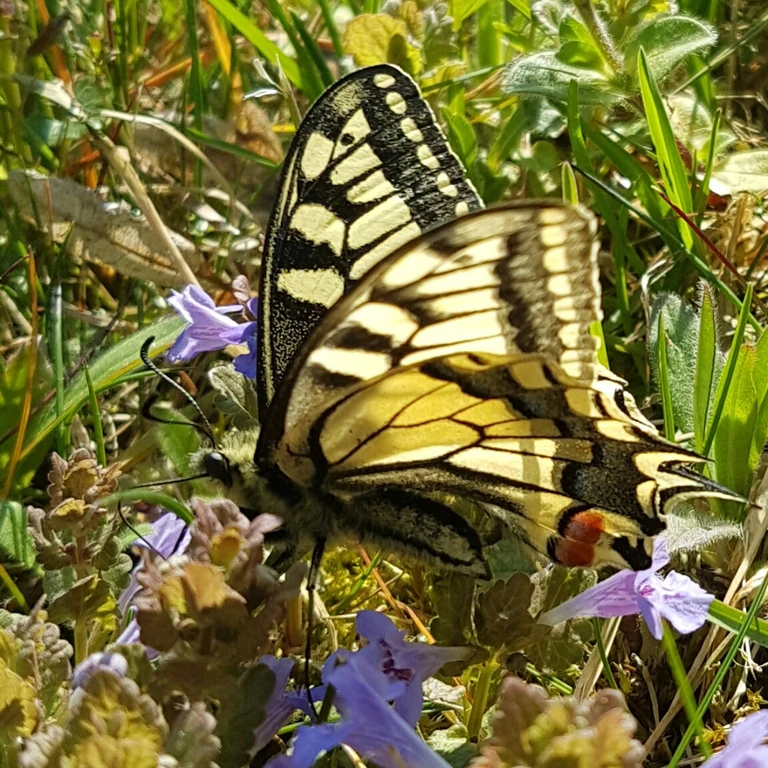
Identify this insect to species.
Papilio machaon
